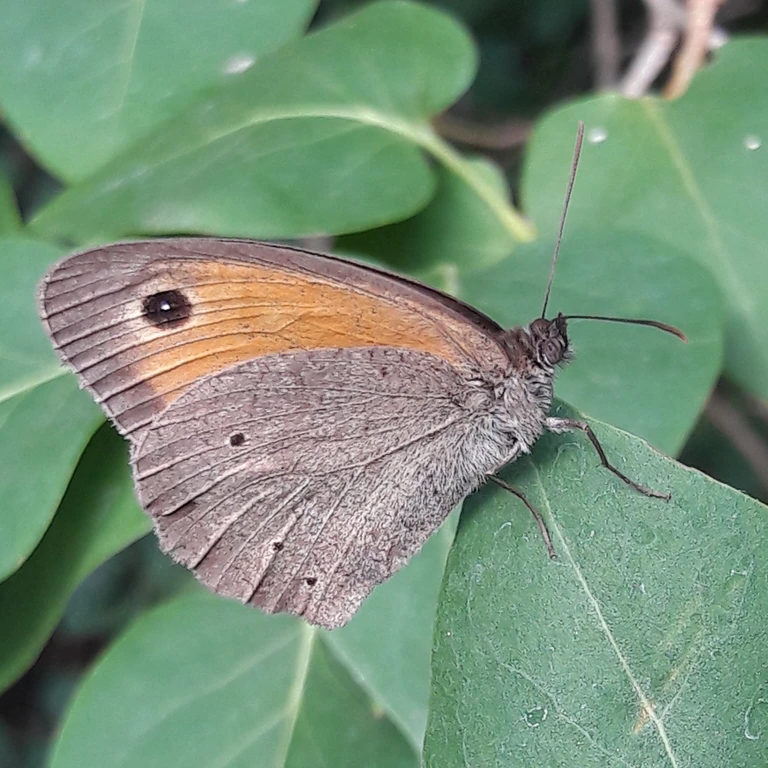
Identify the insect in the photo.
Maniola jurtina
